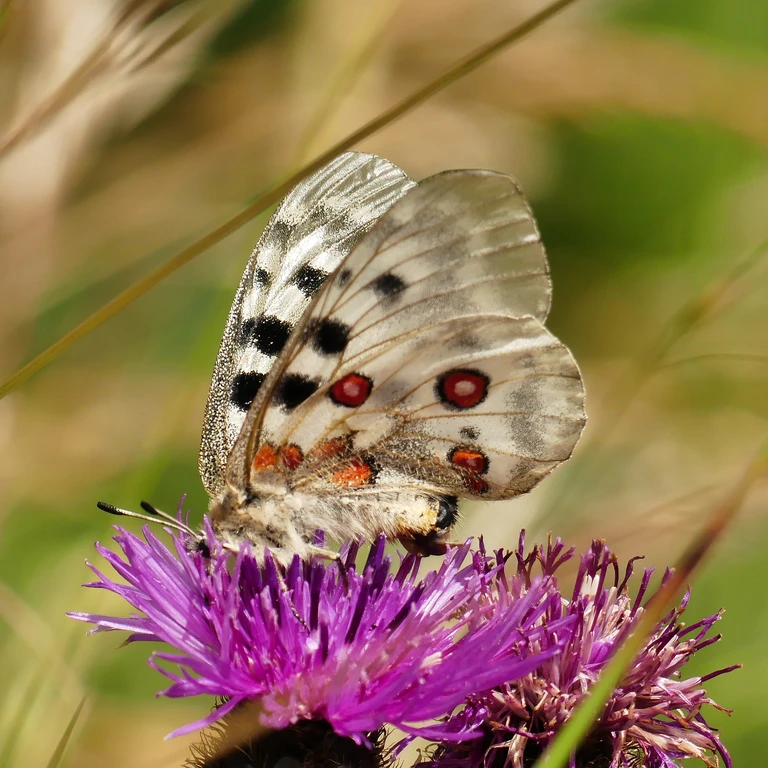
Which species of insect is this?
Parnassius apollo
